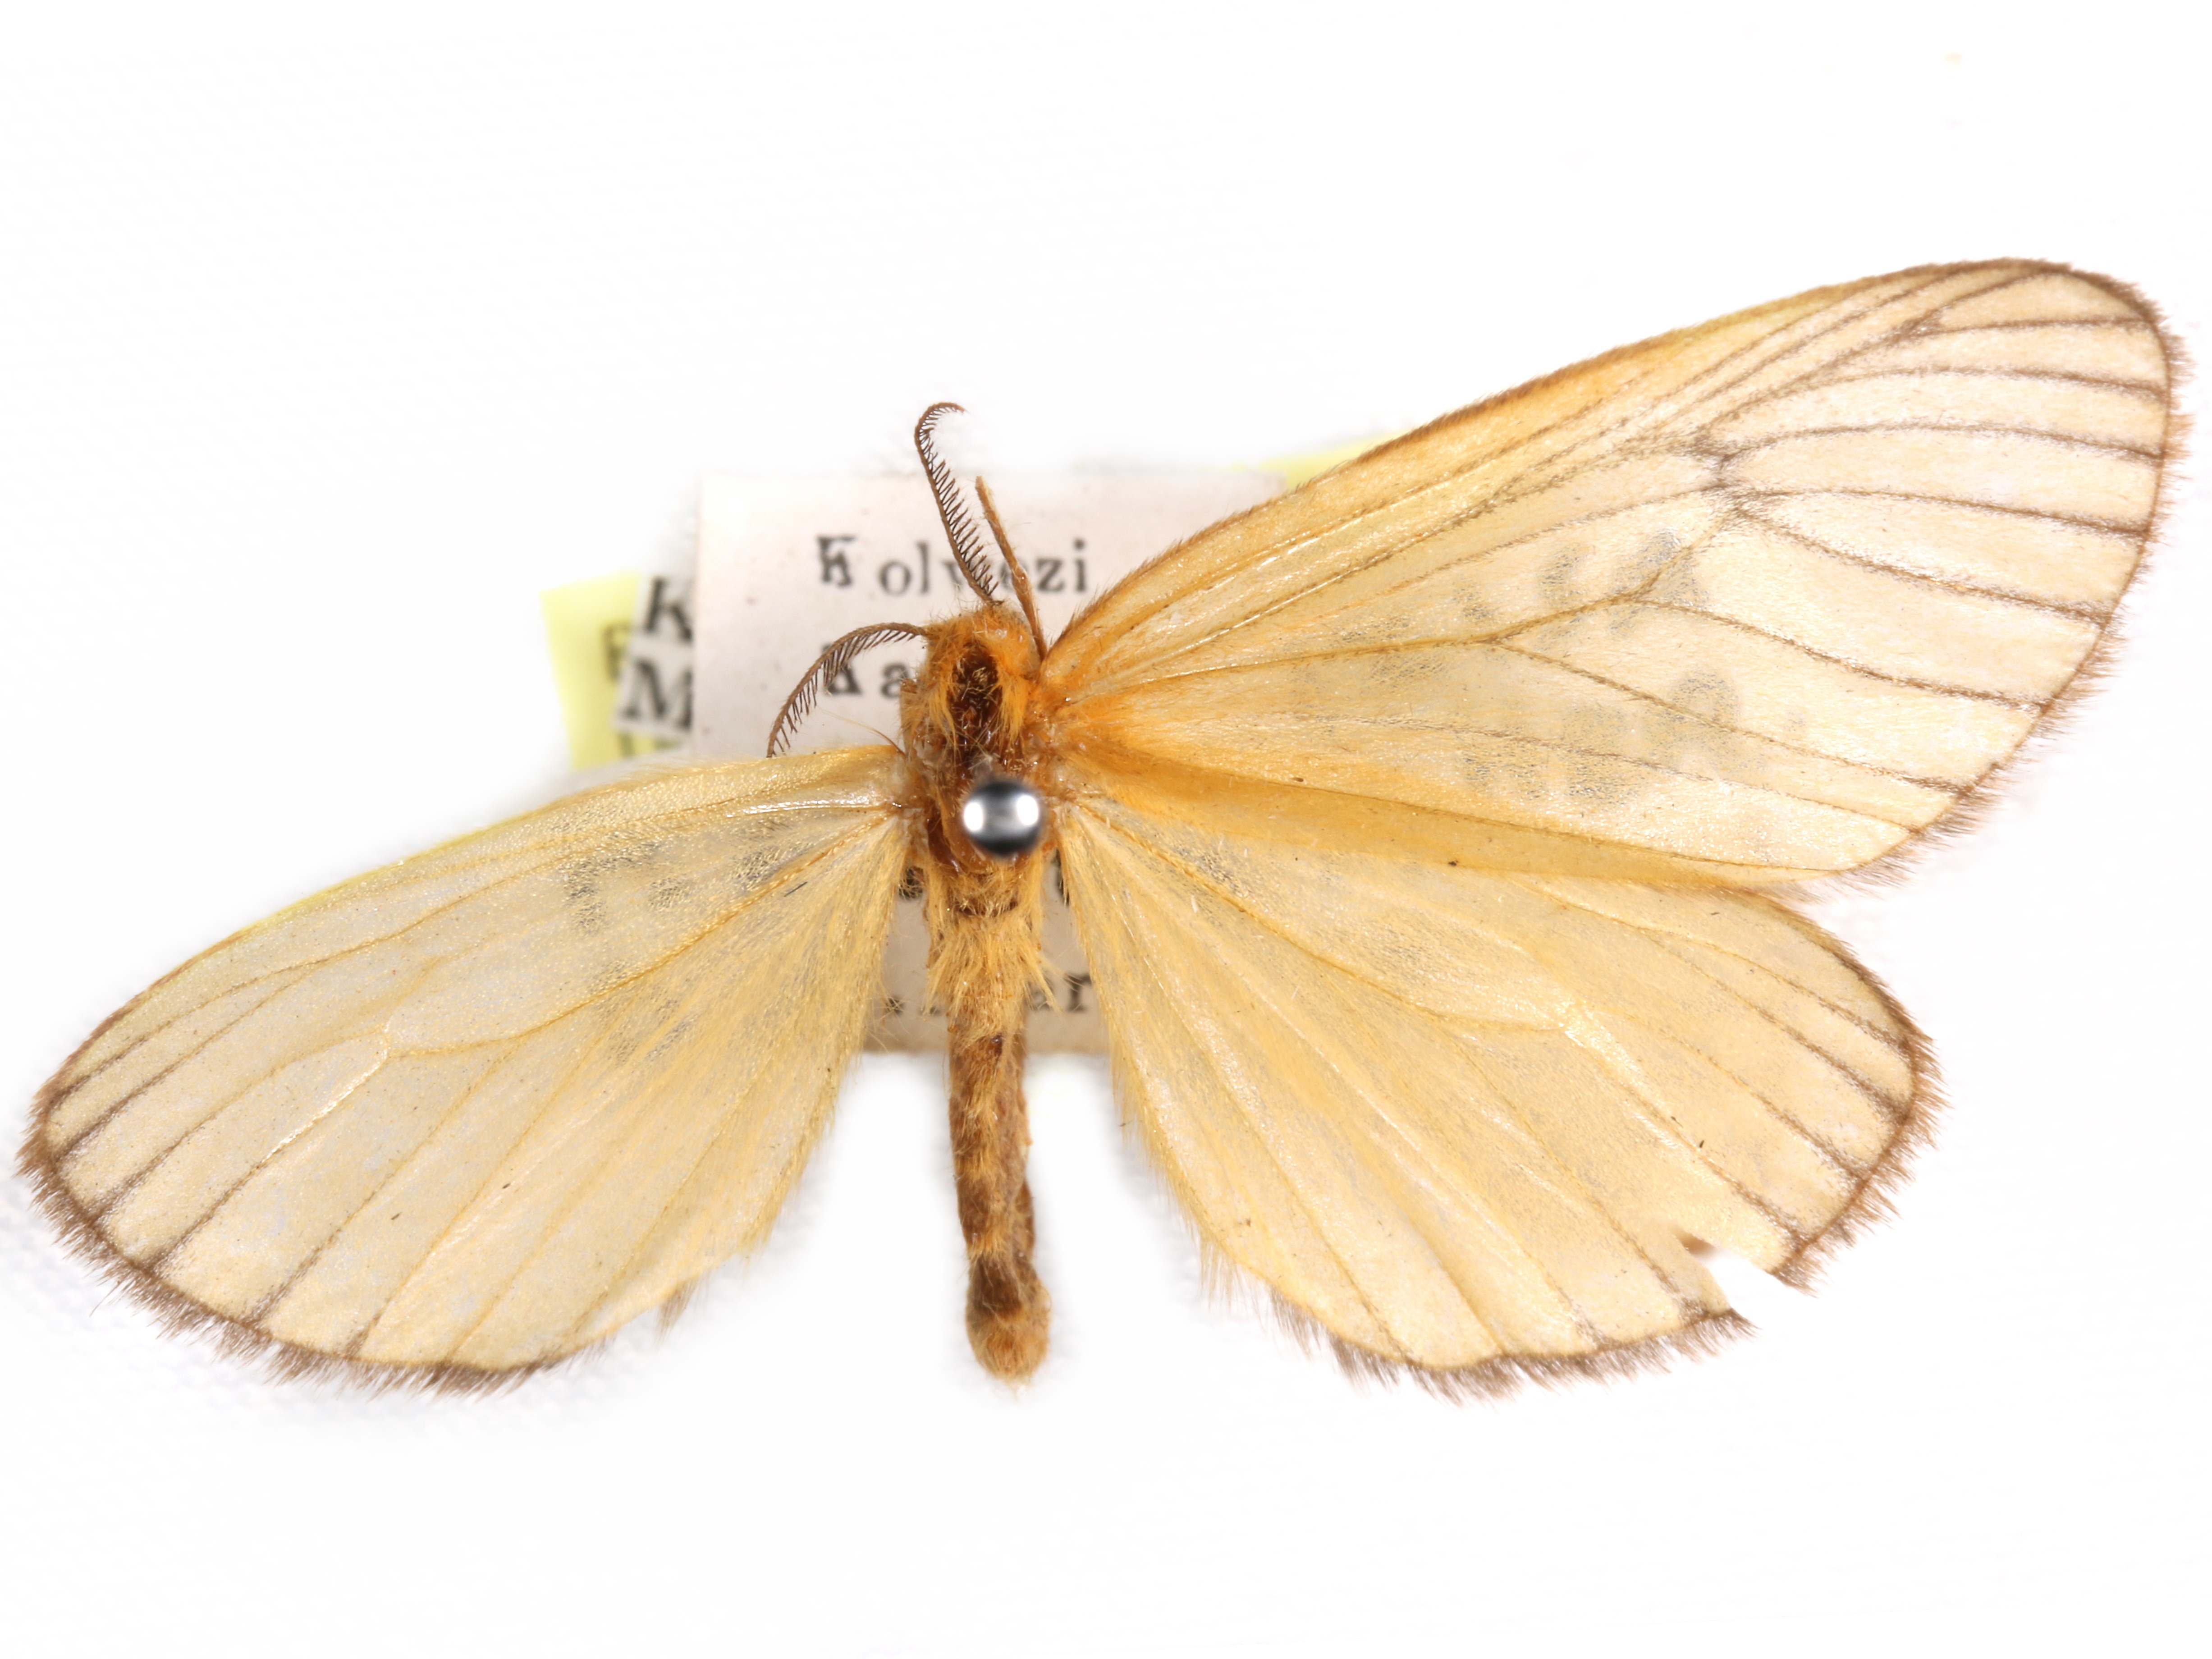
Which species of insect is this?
Pseudobazisa desperata
